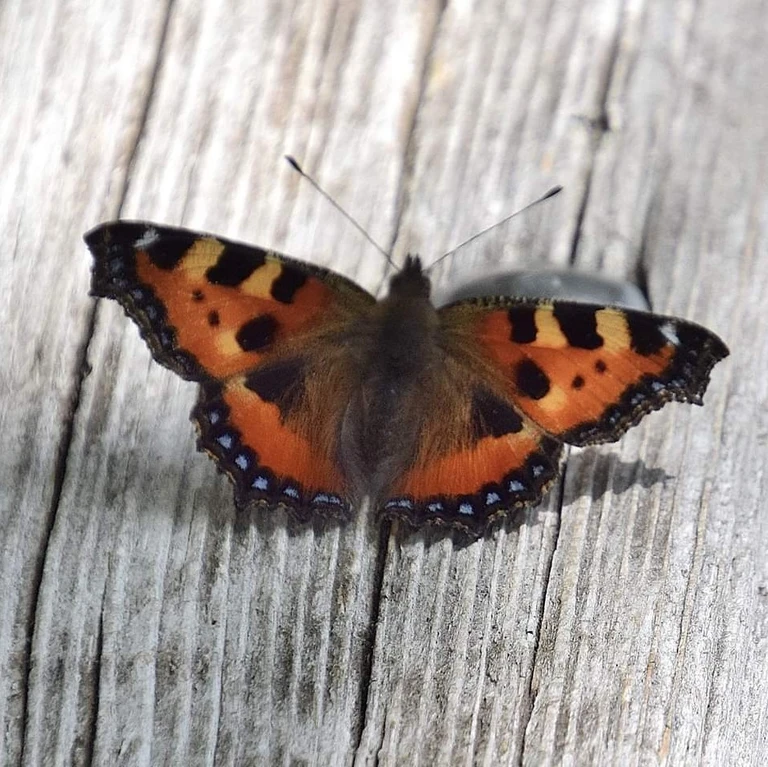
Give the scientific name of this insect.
Aglais urticae
